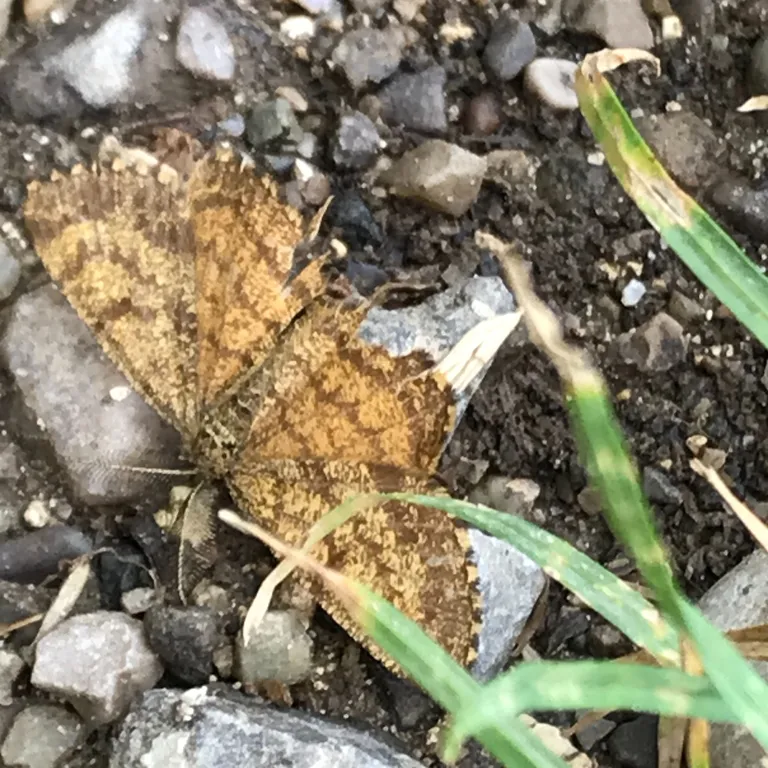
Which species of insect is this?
Ematurga atomaria
